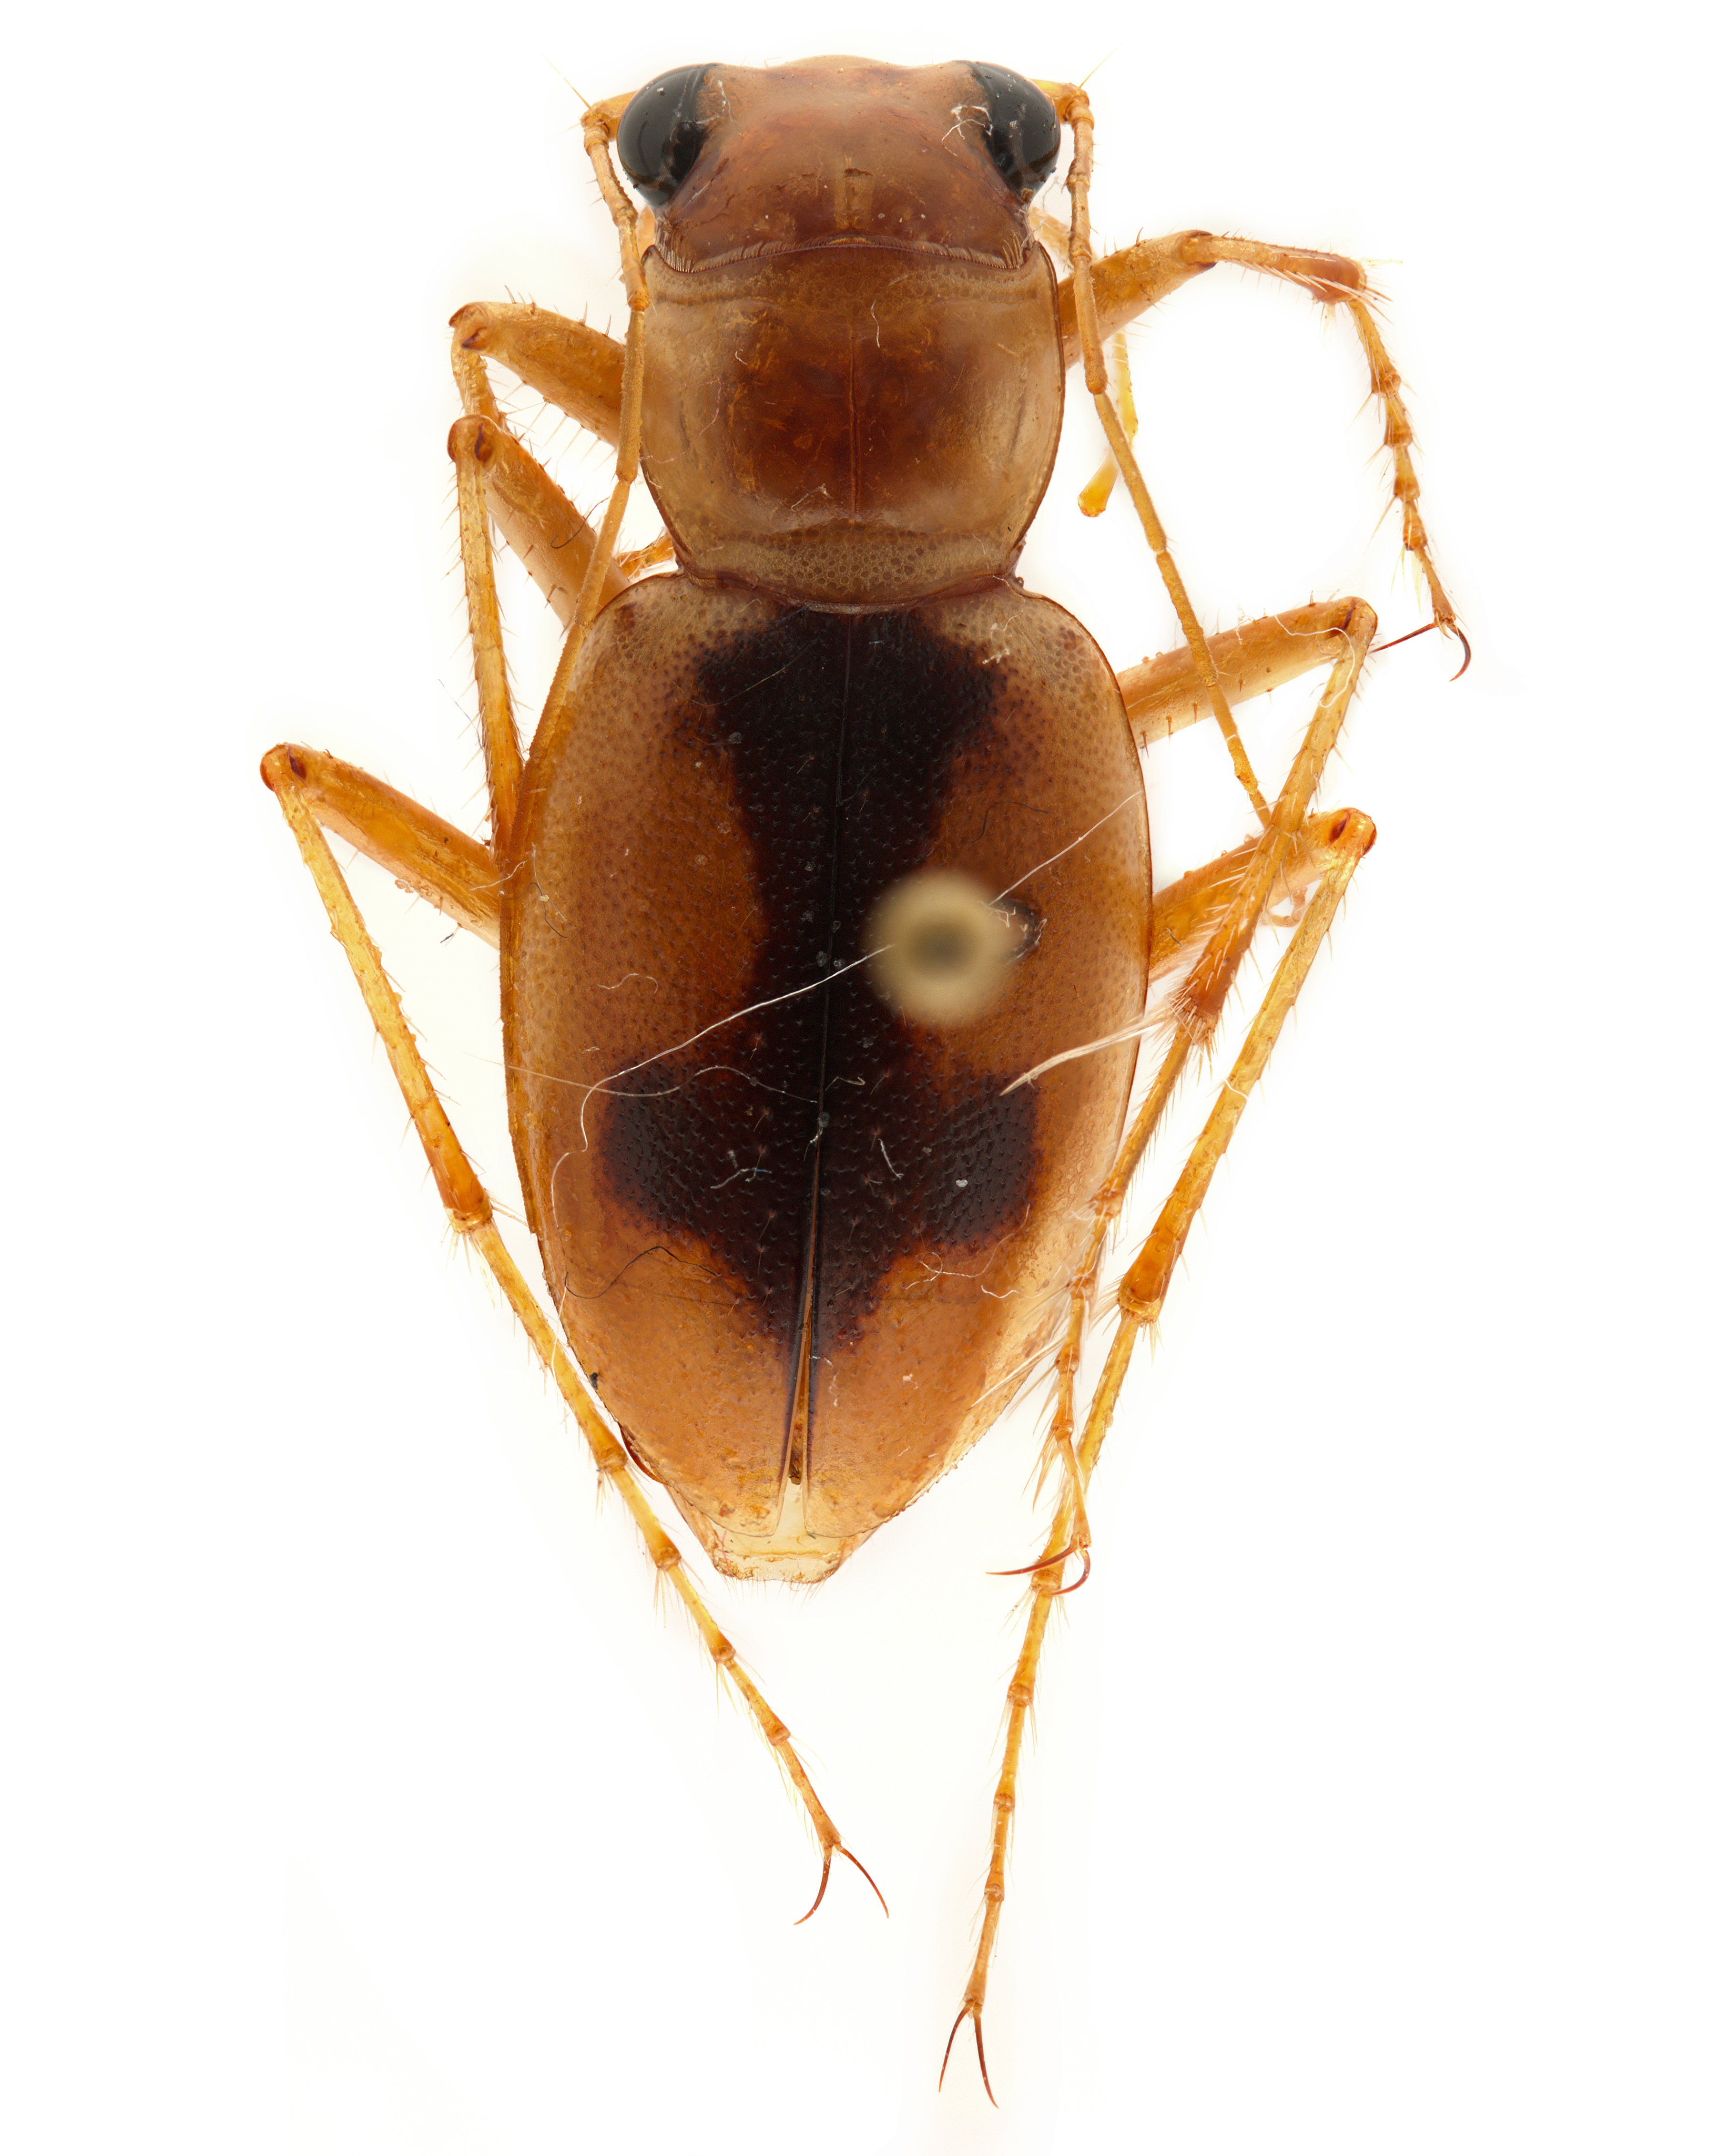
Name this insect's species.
Phaeoxantha aequinoctialis
